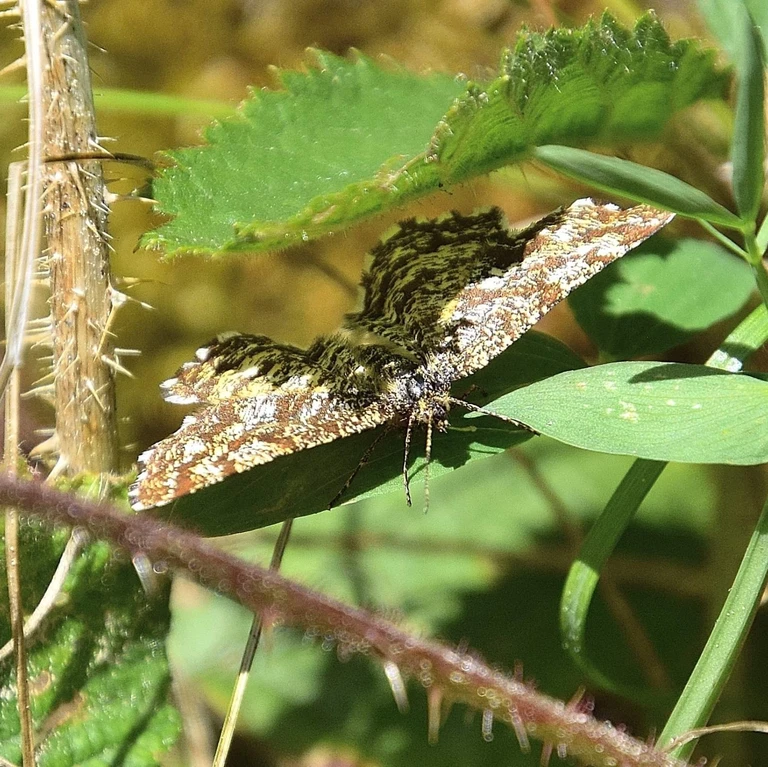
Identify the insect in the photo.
Ematurga atomaria
